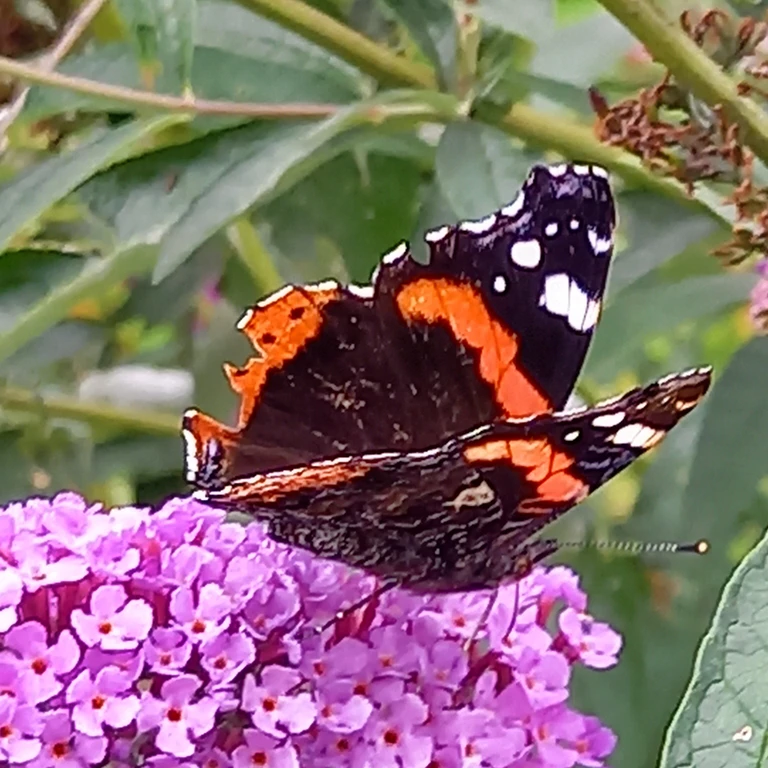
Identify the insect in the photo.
Vanessa atalanta
